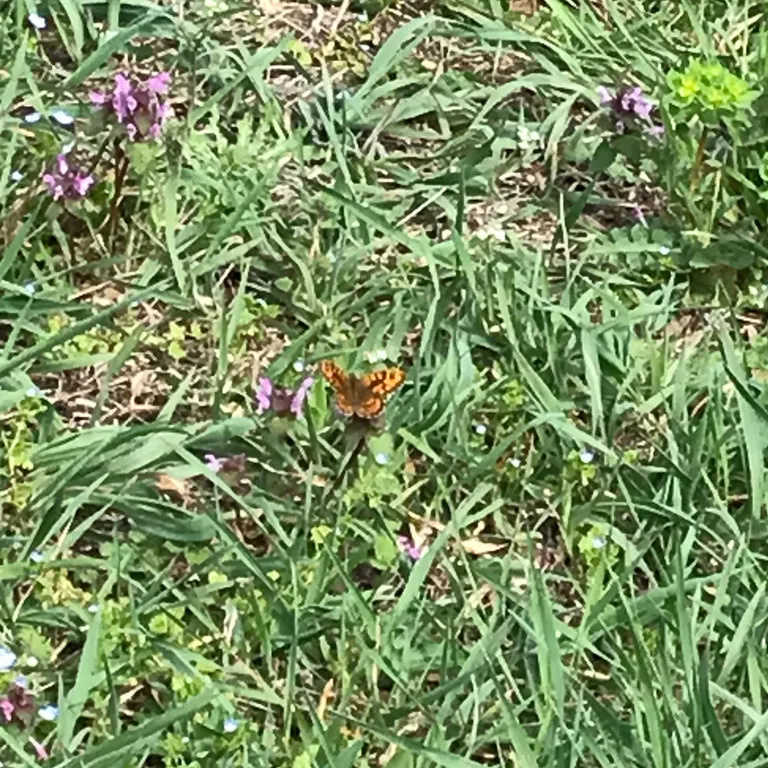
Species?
Lasiommata megera (also Pararge megera)
